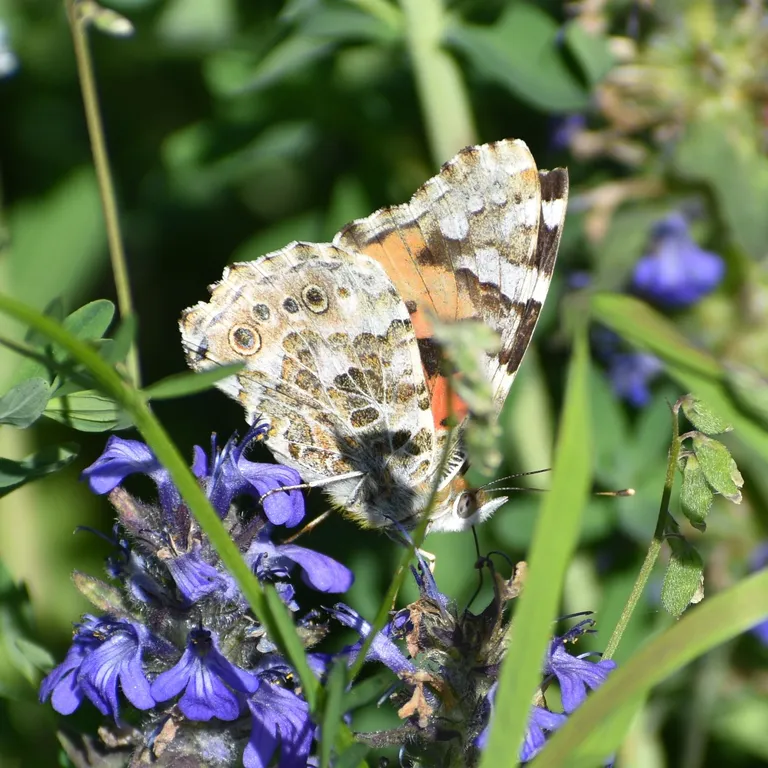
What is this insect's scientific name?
Vanessa cardui
